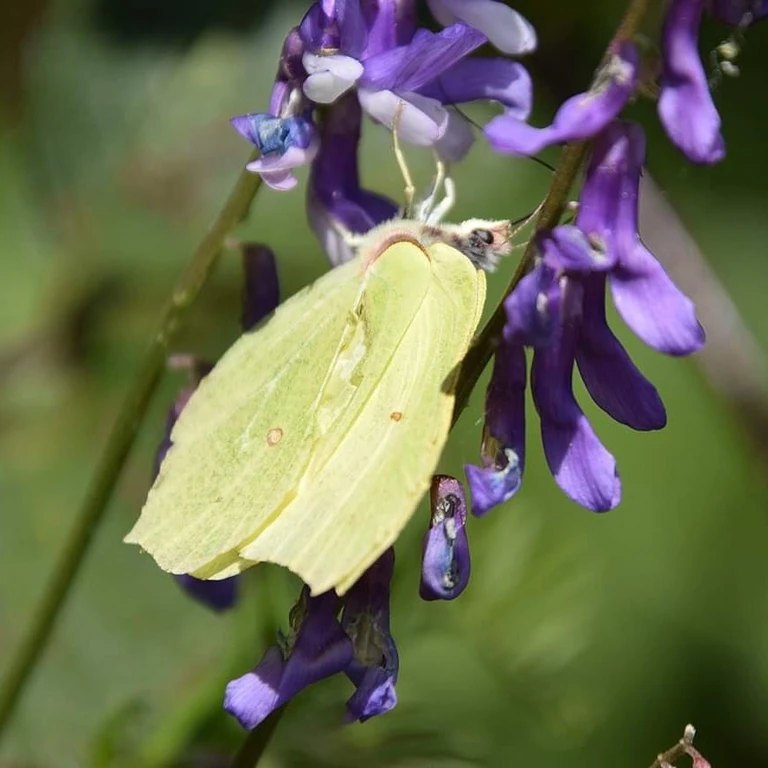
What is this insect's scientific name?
Gonepteryx rhamni
